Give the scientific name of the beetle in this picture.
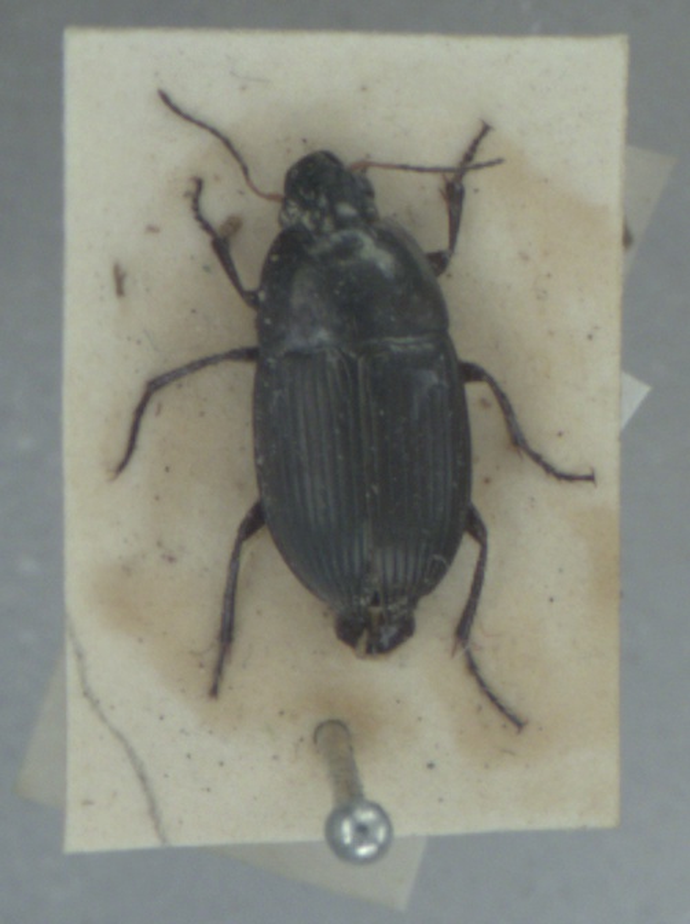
Amara ovata
